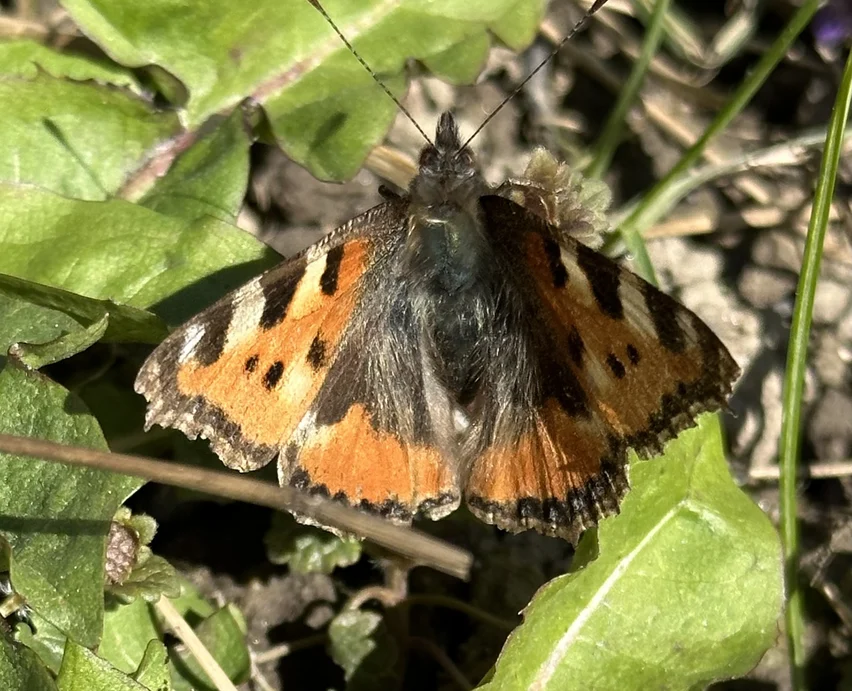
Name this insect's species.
Aglais urticae
